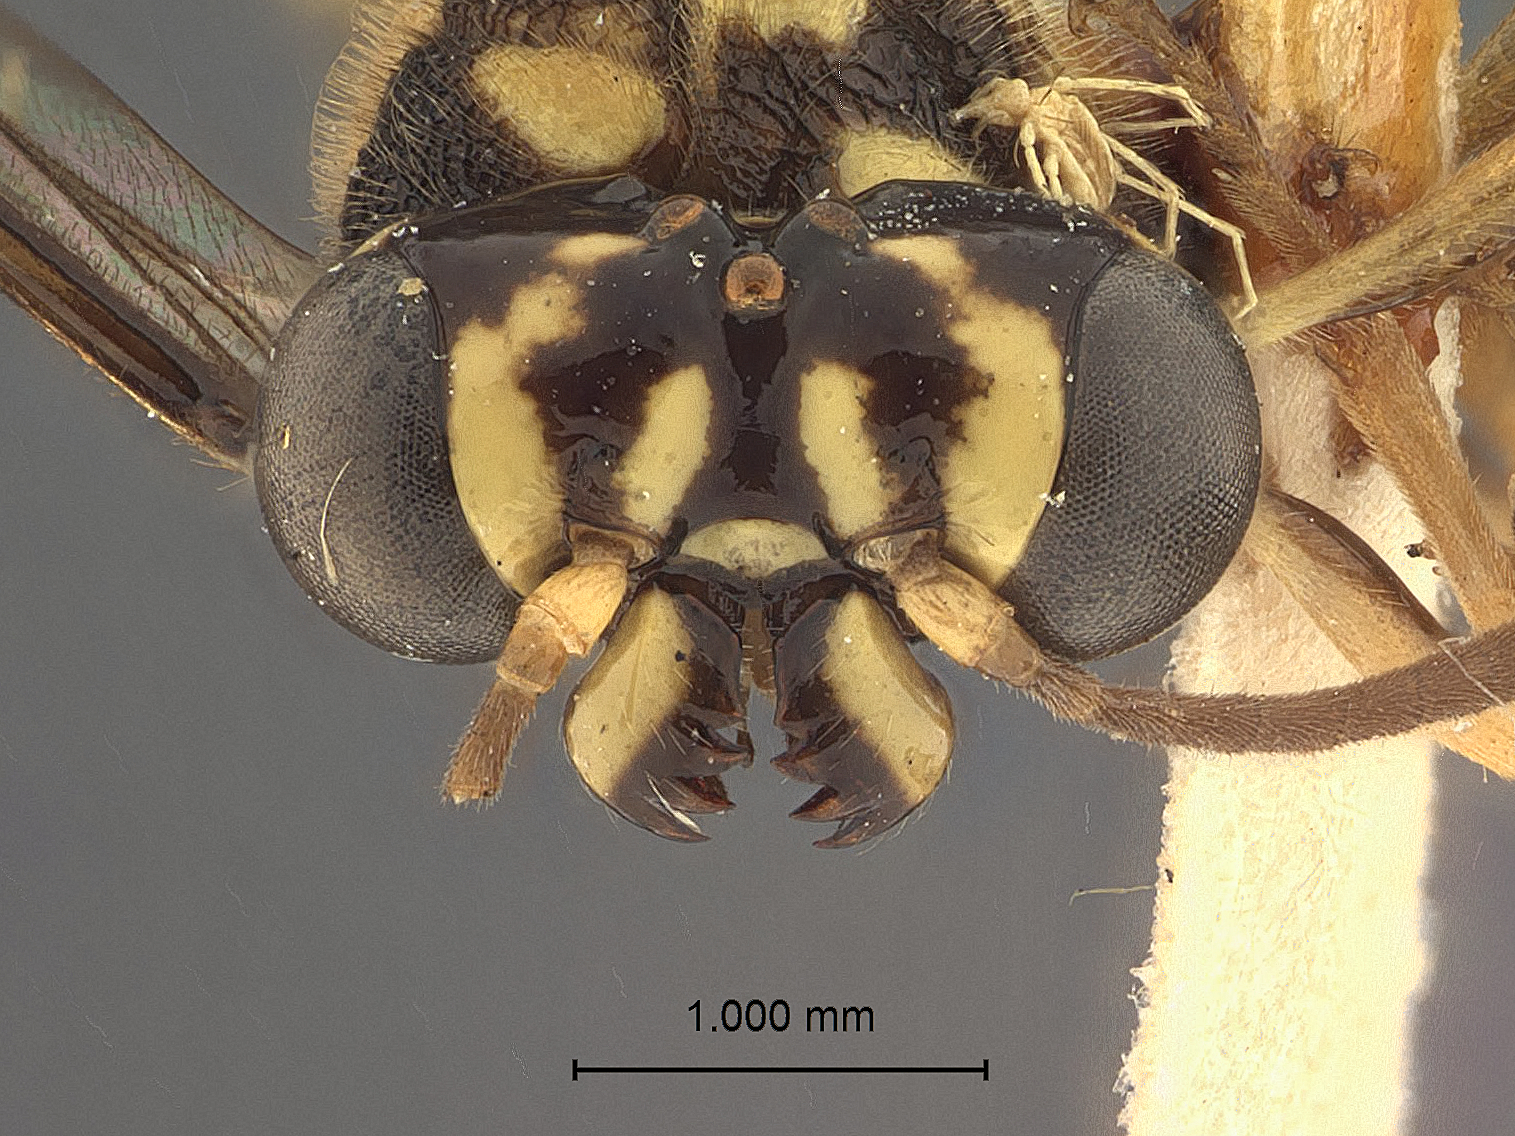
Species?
Bakeronymus typicus
